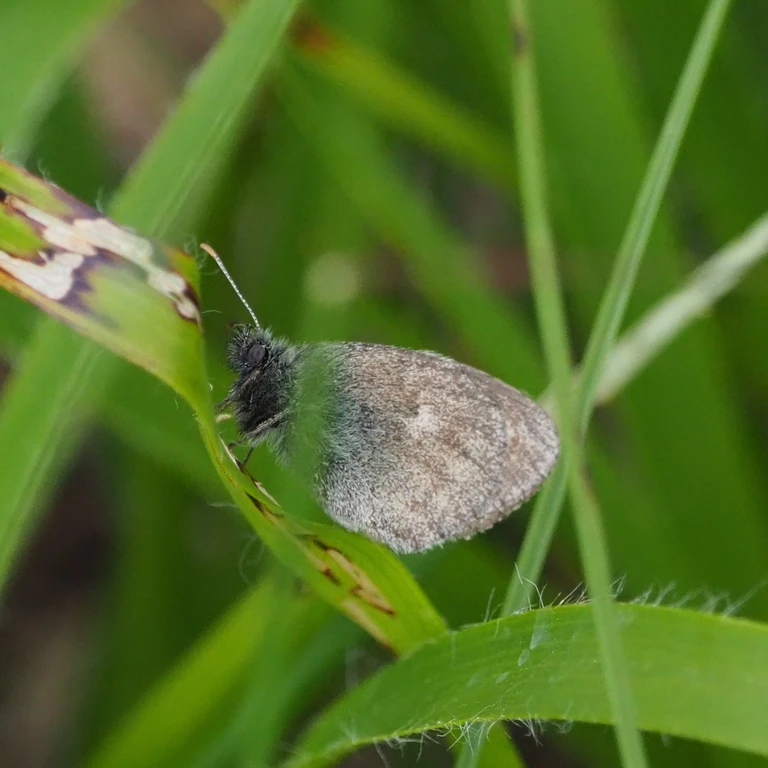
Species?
Coenonympha pamphilus
